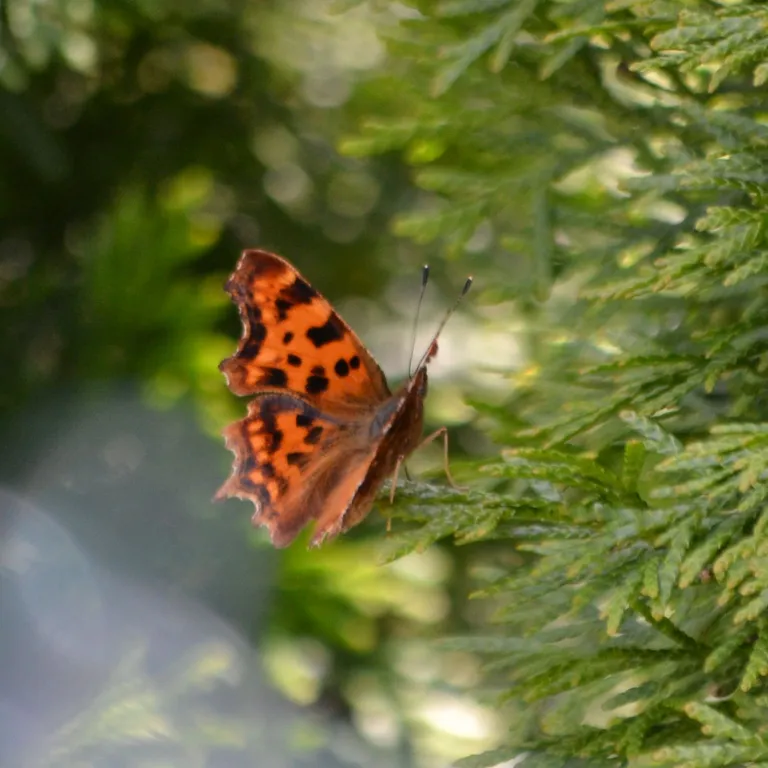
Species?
Polygonia c-album
